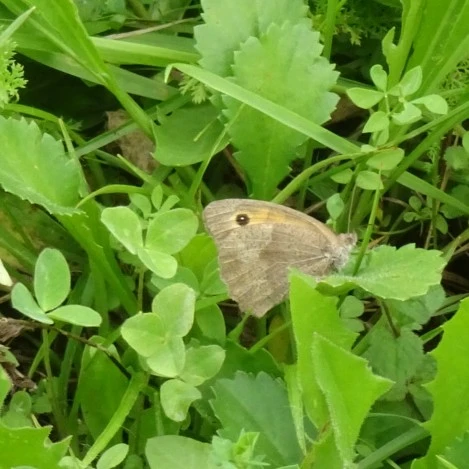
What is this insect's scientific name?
Maniola jurtina
